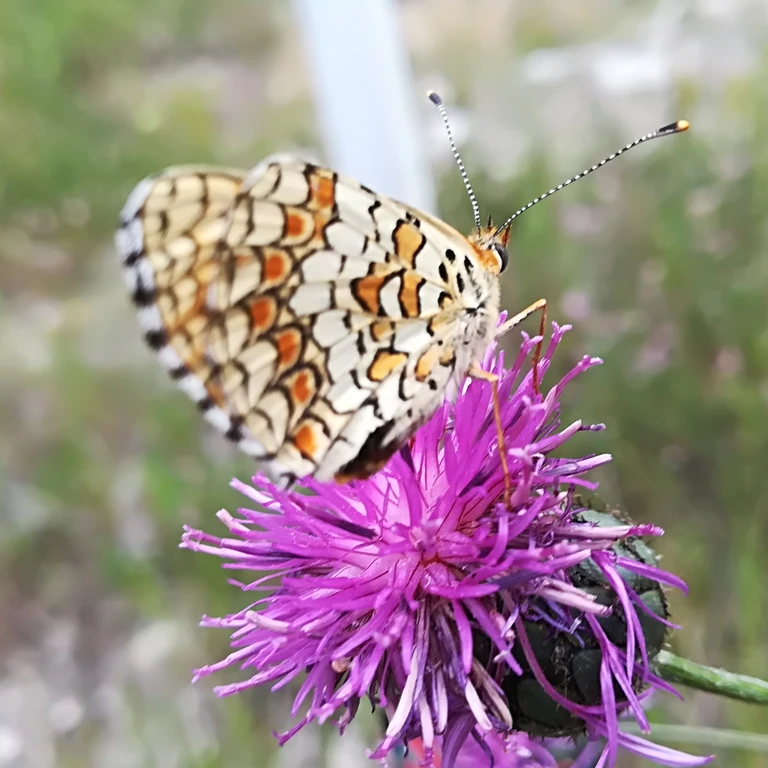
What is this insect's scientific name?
Melitaea phoebe
